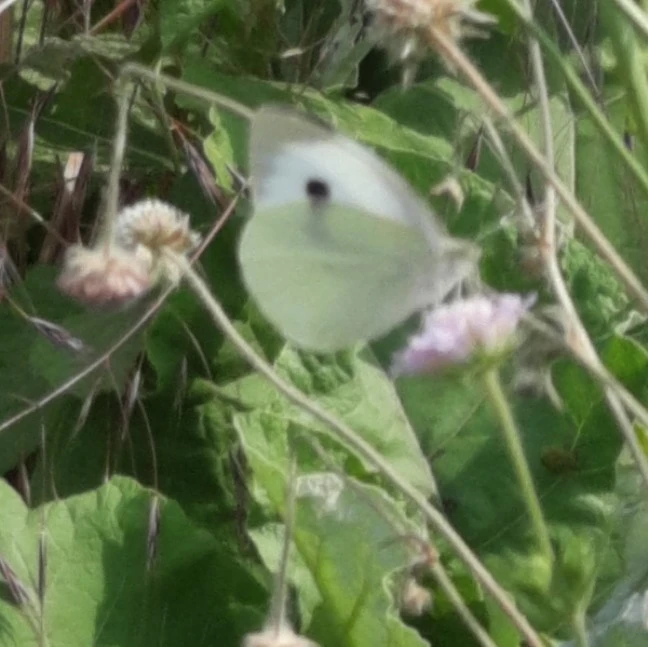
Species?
Pieris brassicae
